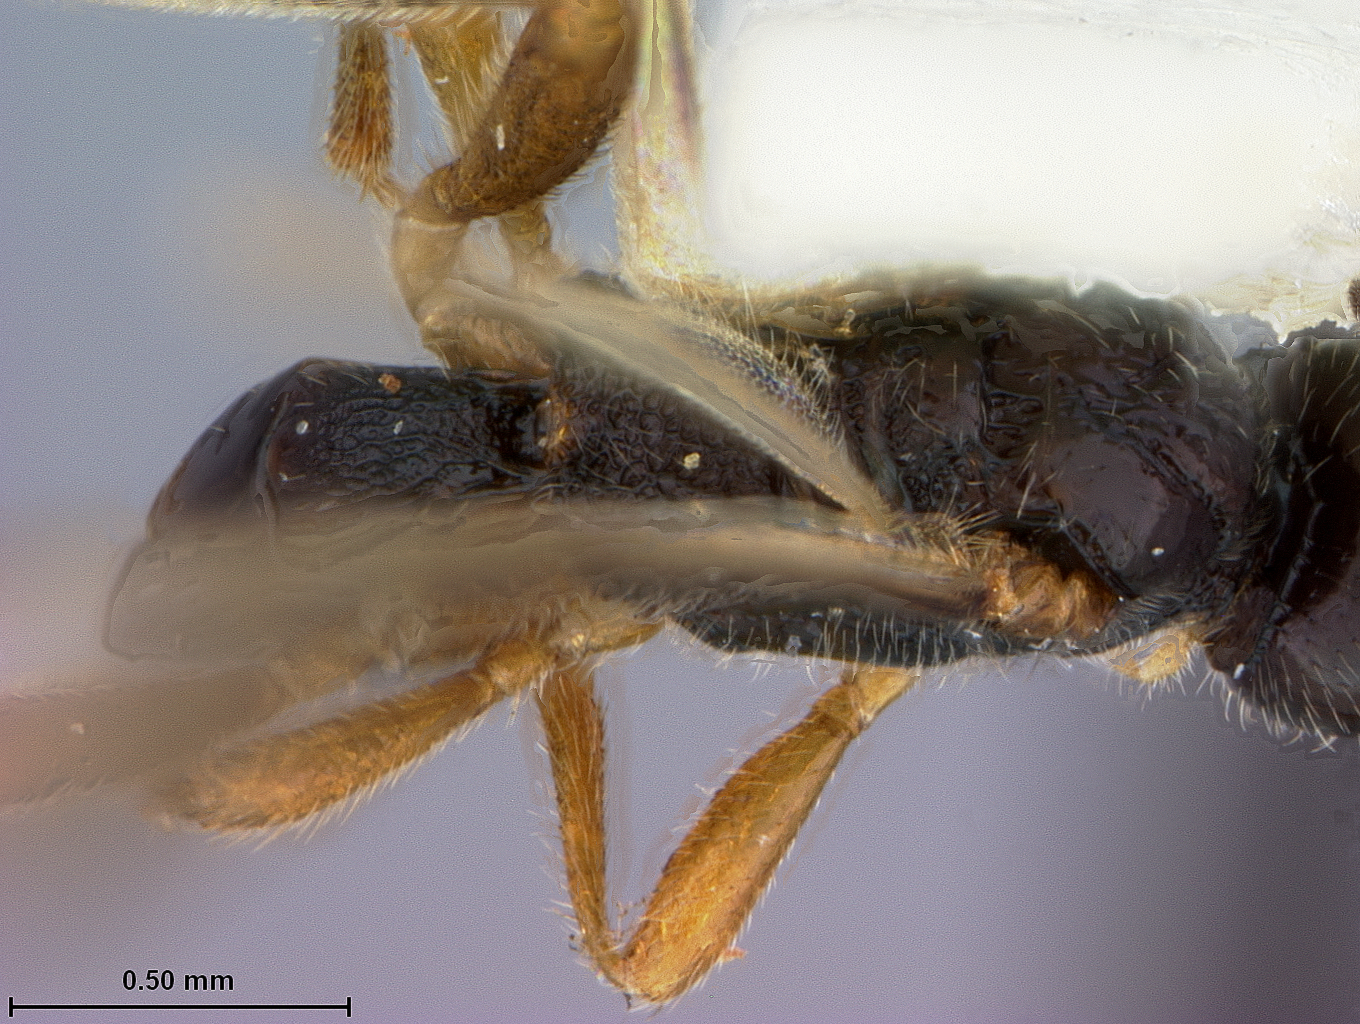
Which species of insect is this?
Blacus caduceus
